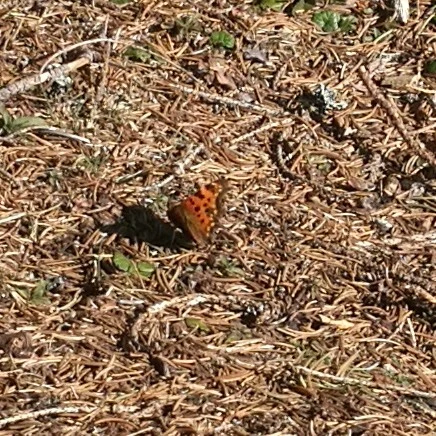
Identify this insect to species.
Polygonia c-album
